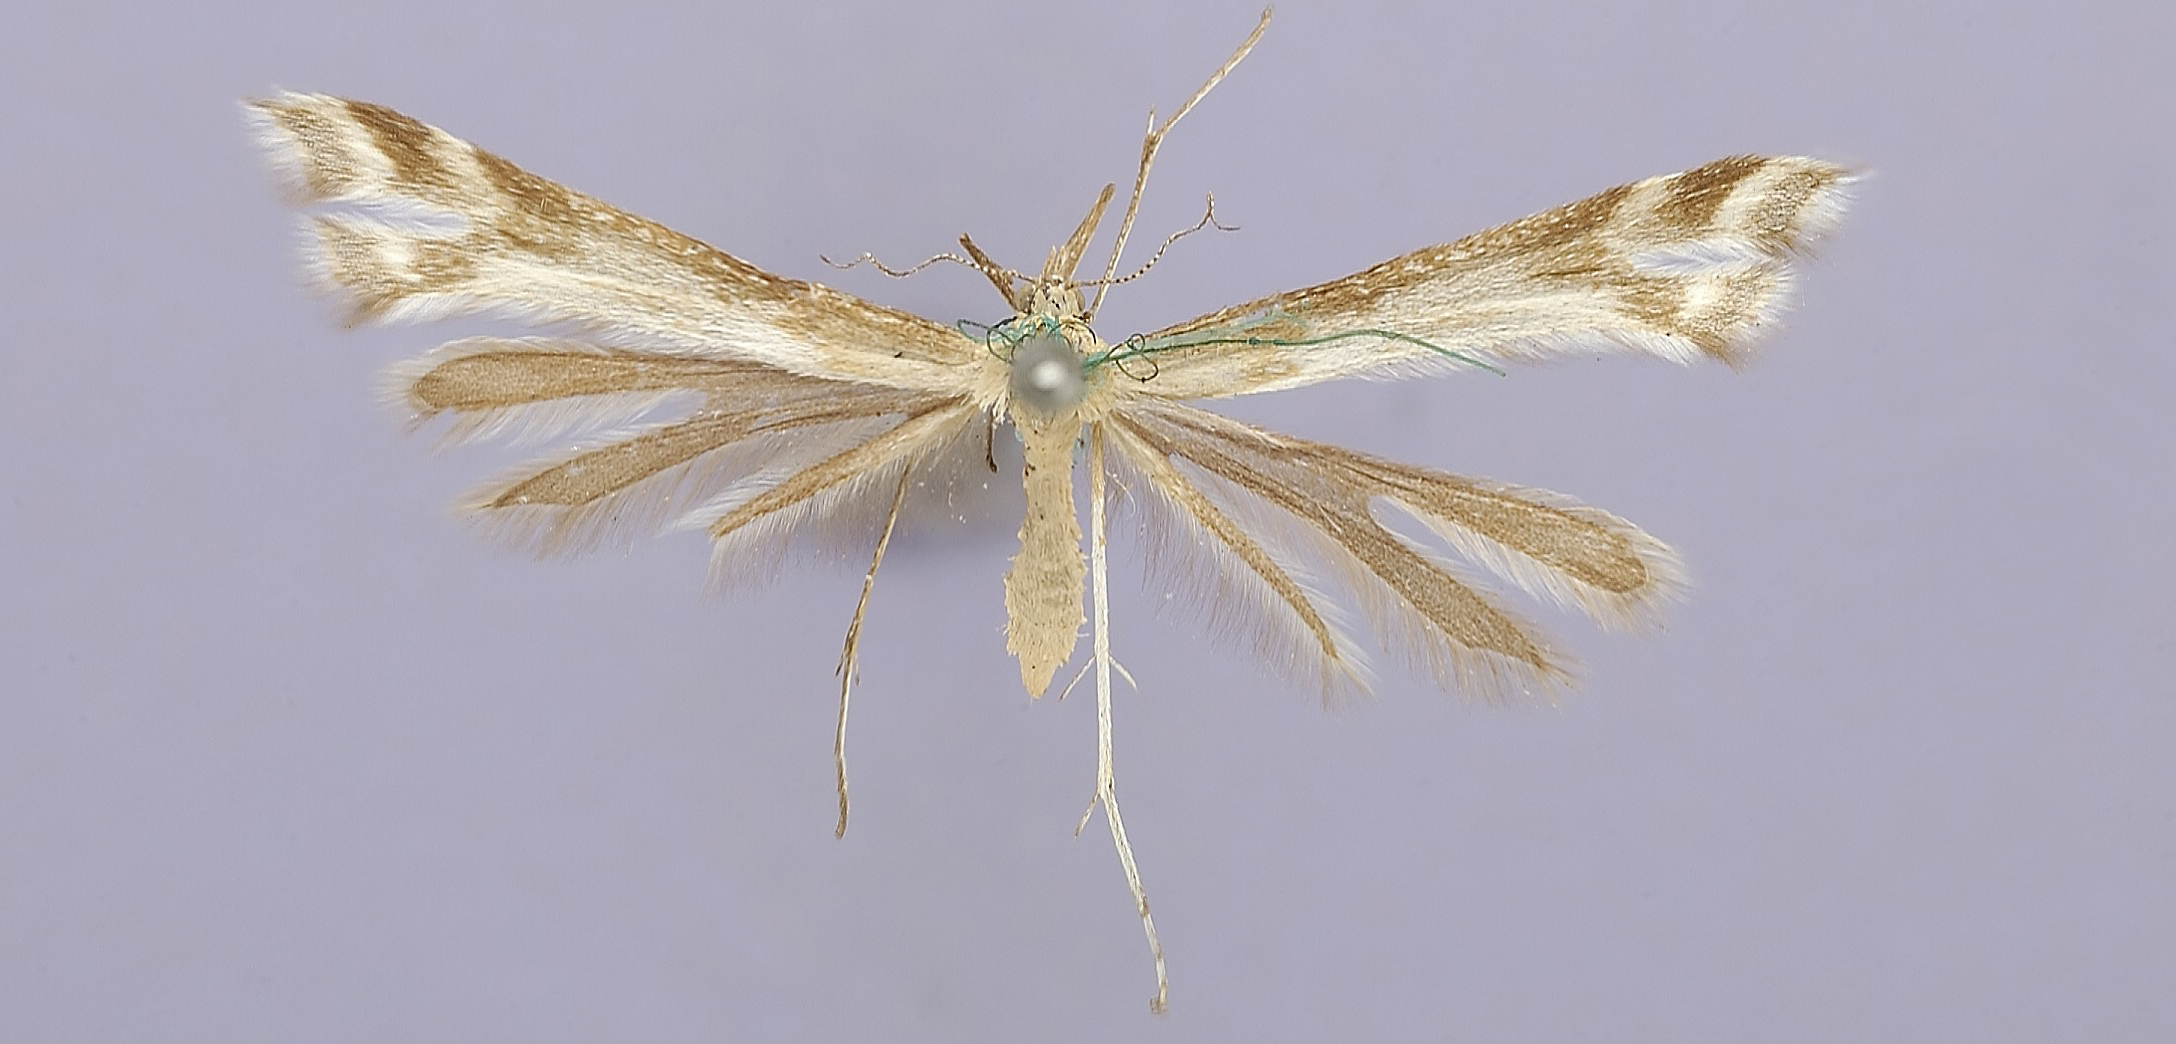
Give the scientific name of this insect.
Platyptilus albicans
